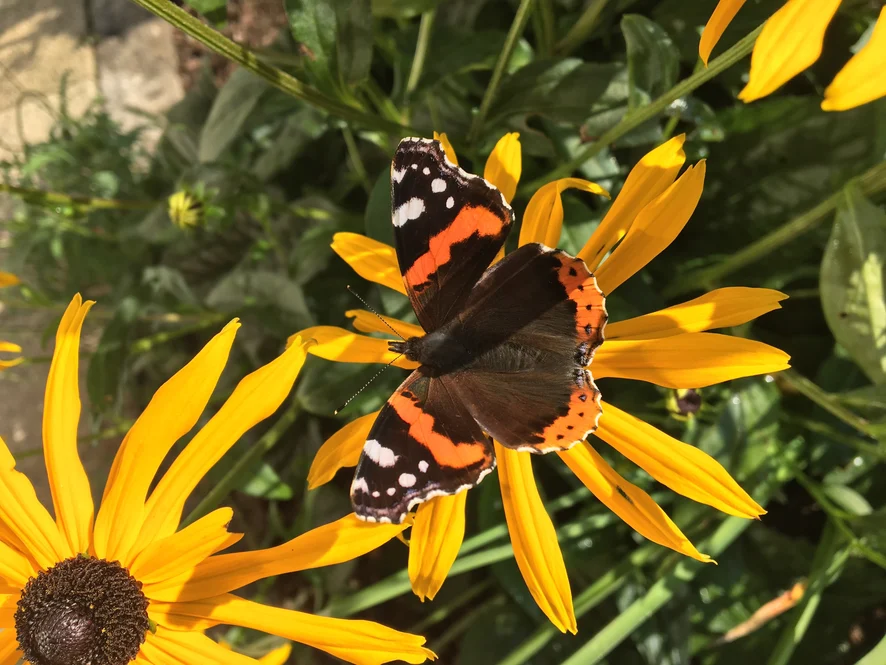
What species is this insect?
Vanessa atalanta
